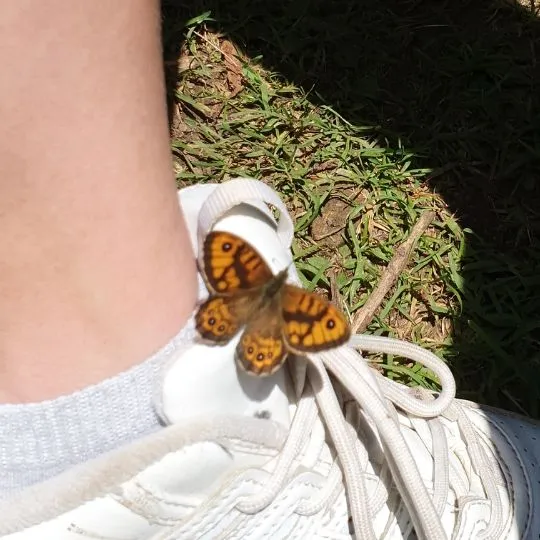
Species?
Lasiommata megera (also Pararge megera)
